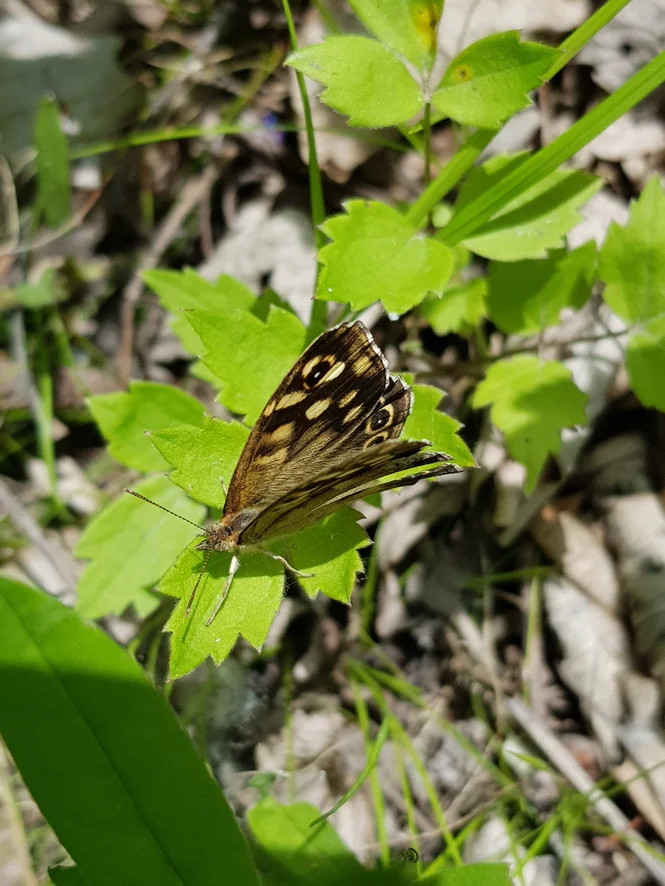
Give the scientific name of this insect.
Pararge aegeria
